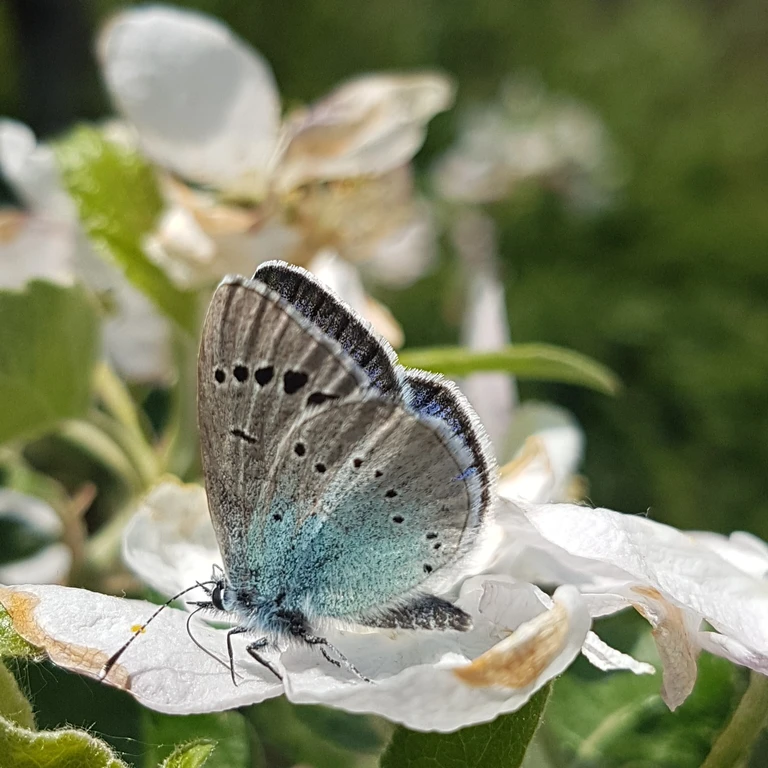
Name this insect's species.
Glaucopsyche alexis
